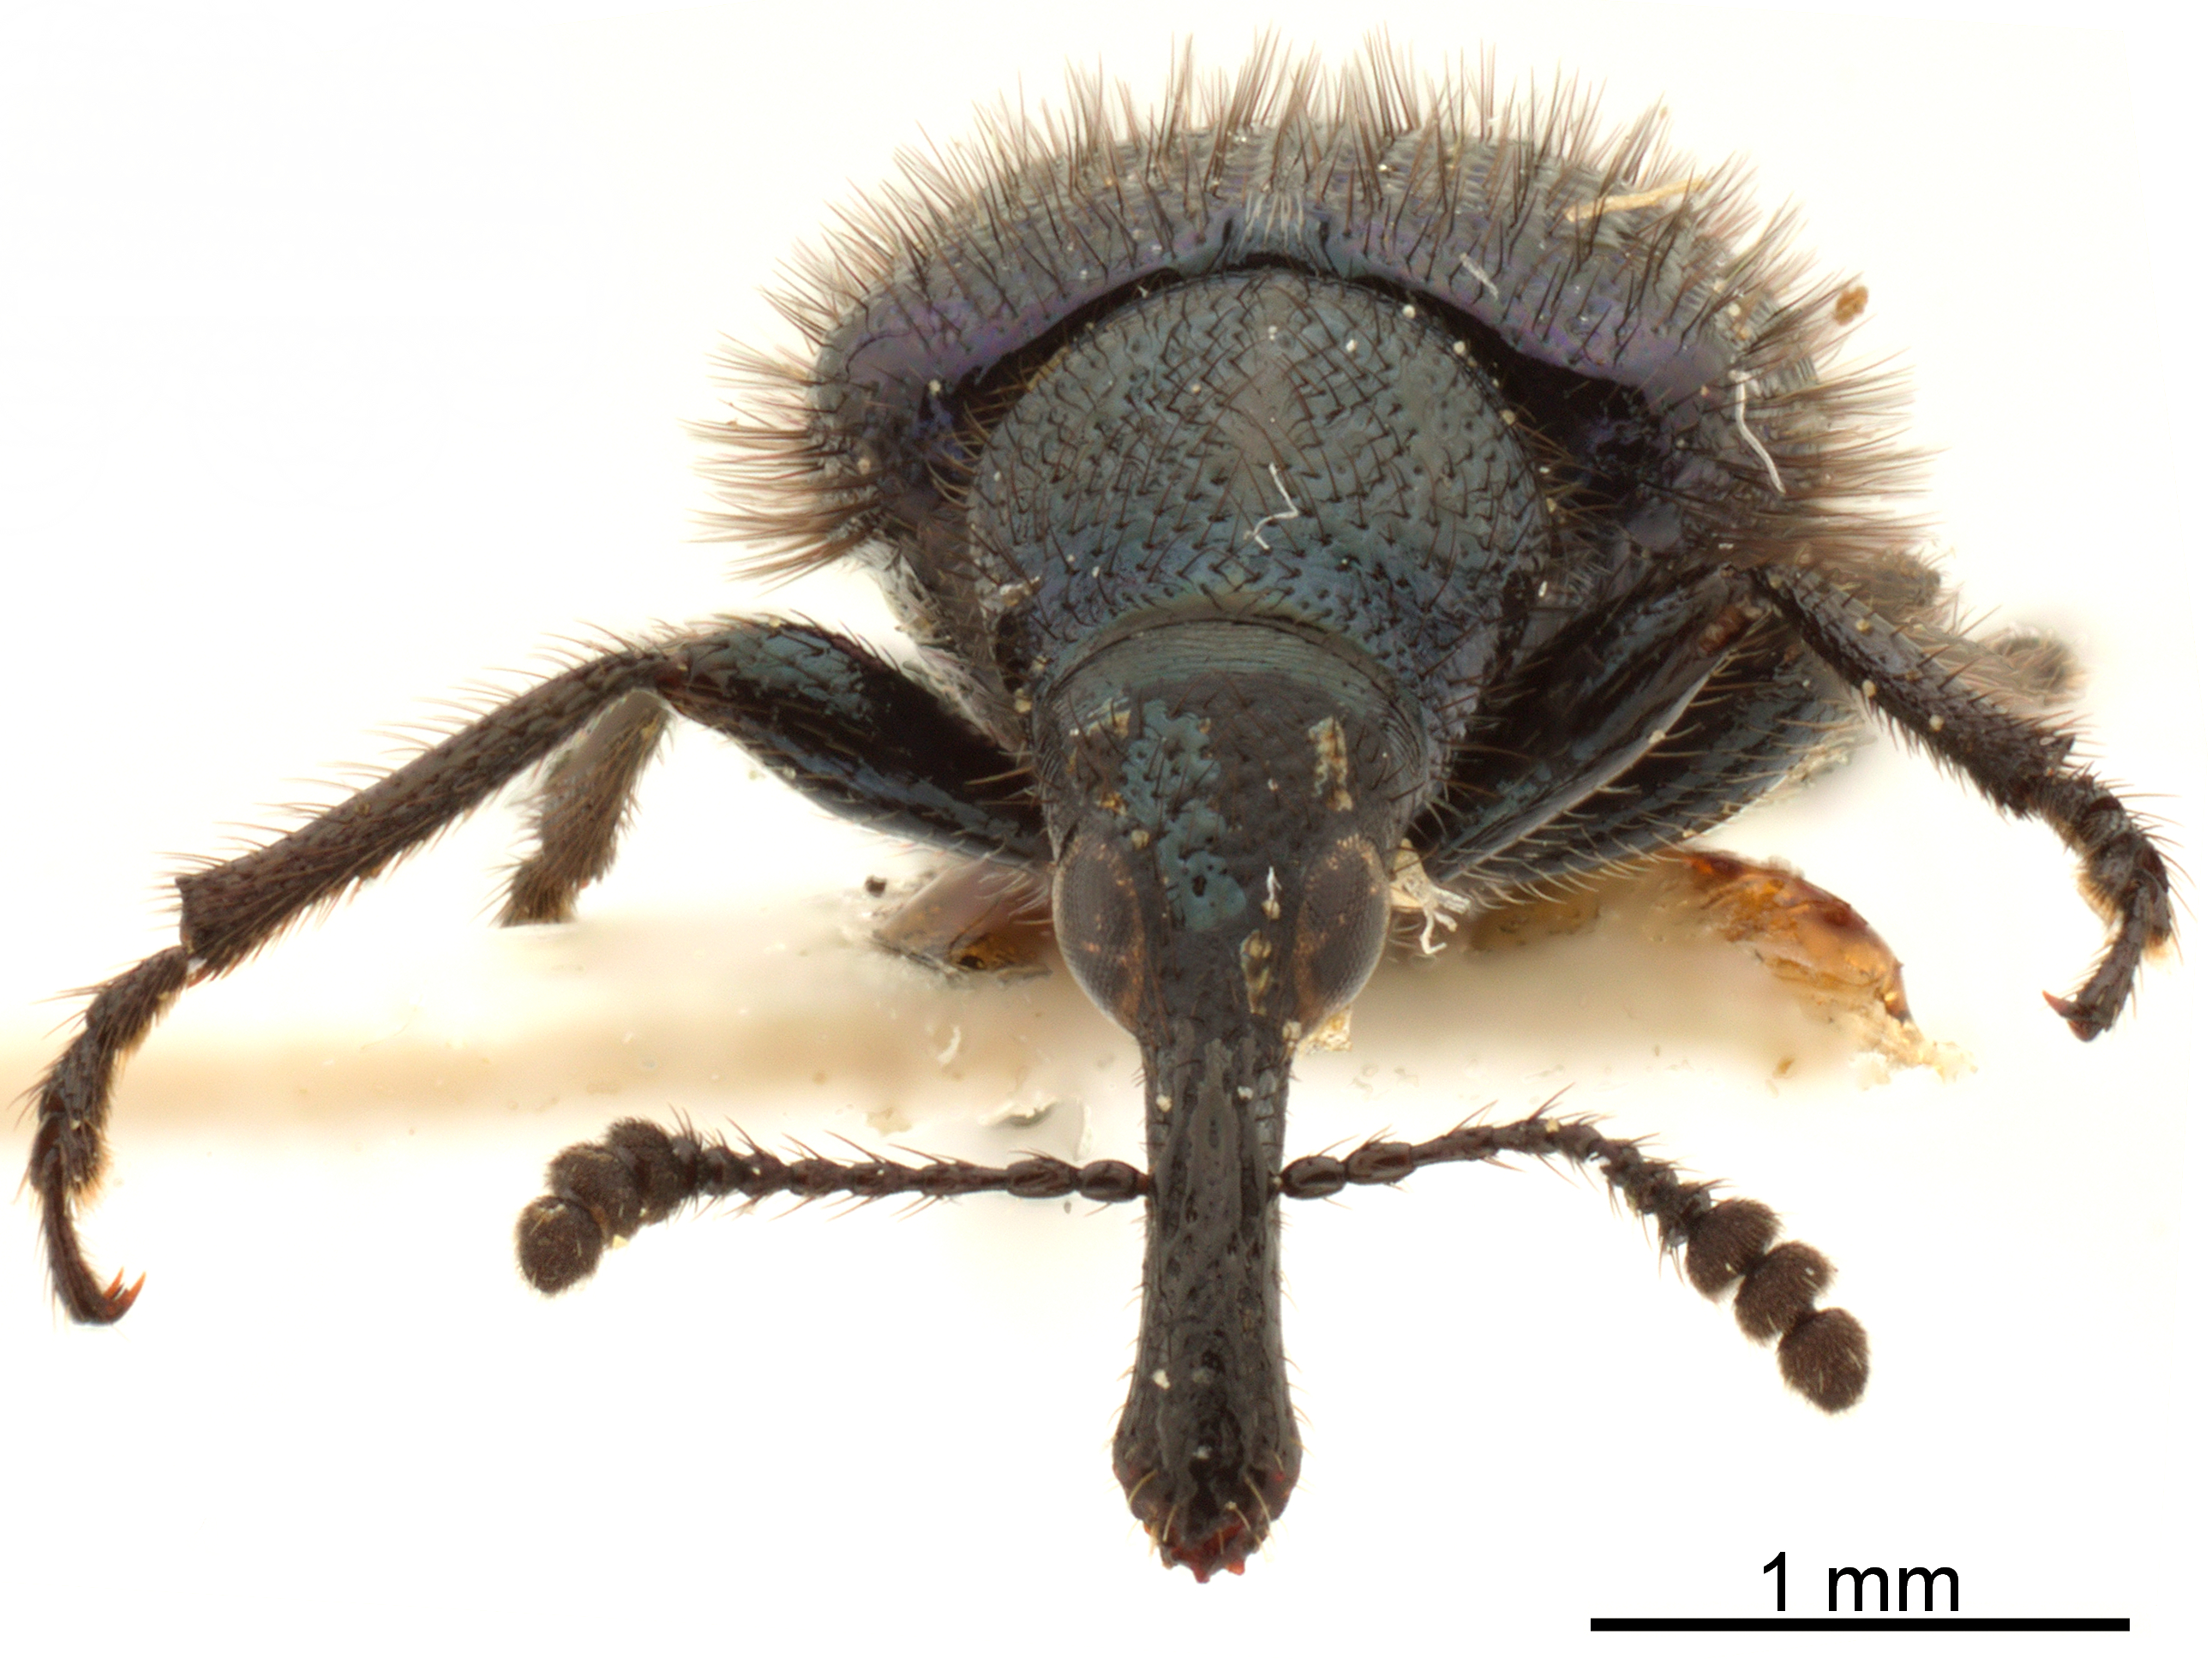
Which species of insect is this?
Involvulus hirtus
